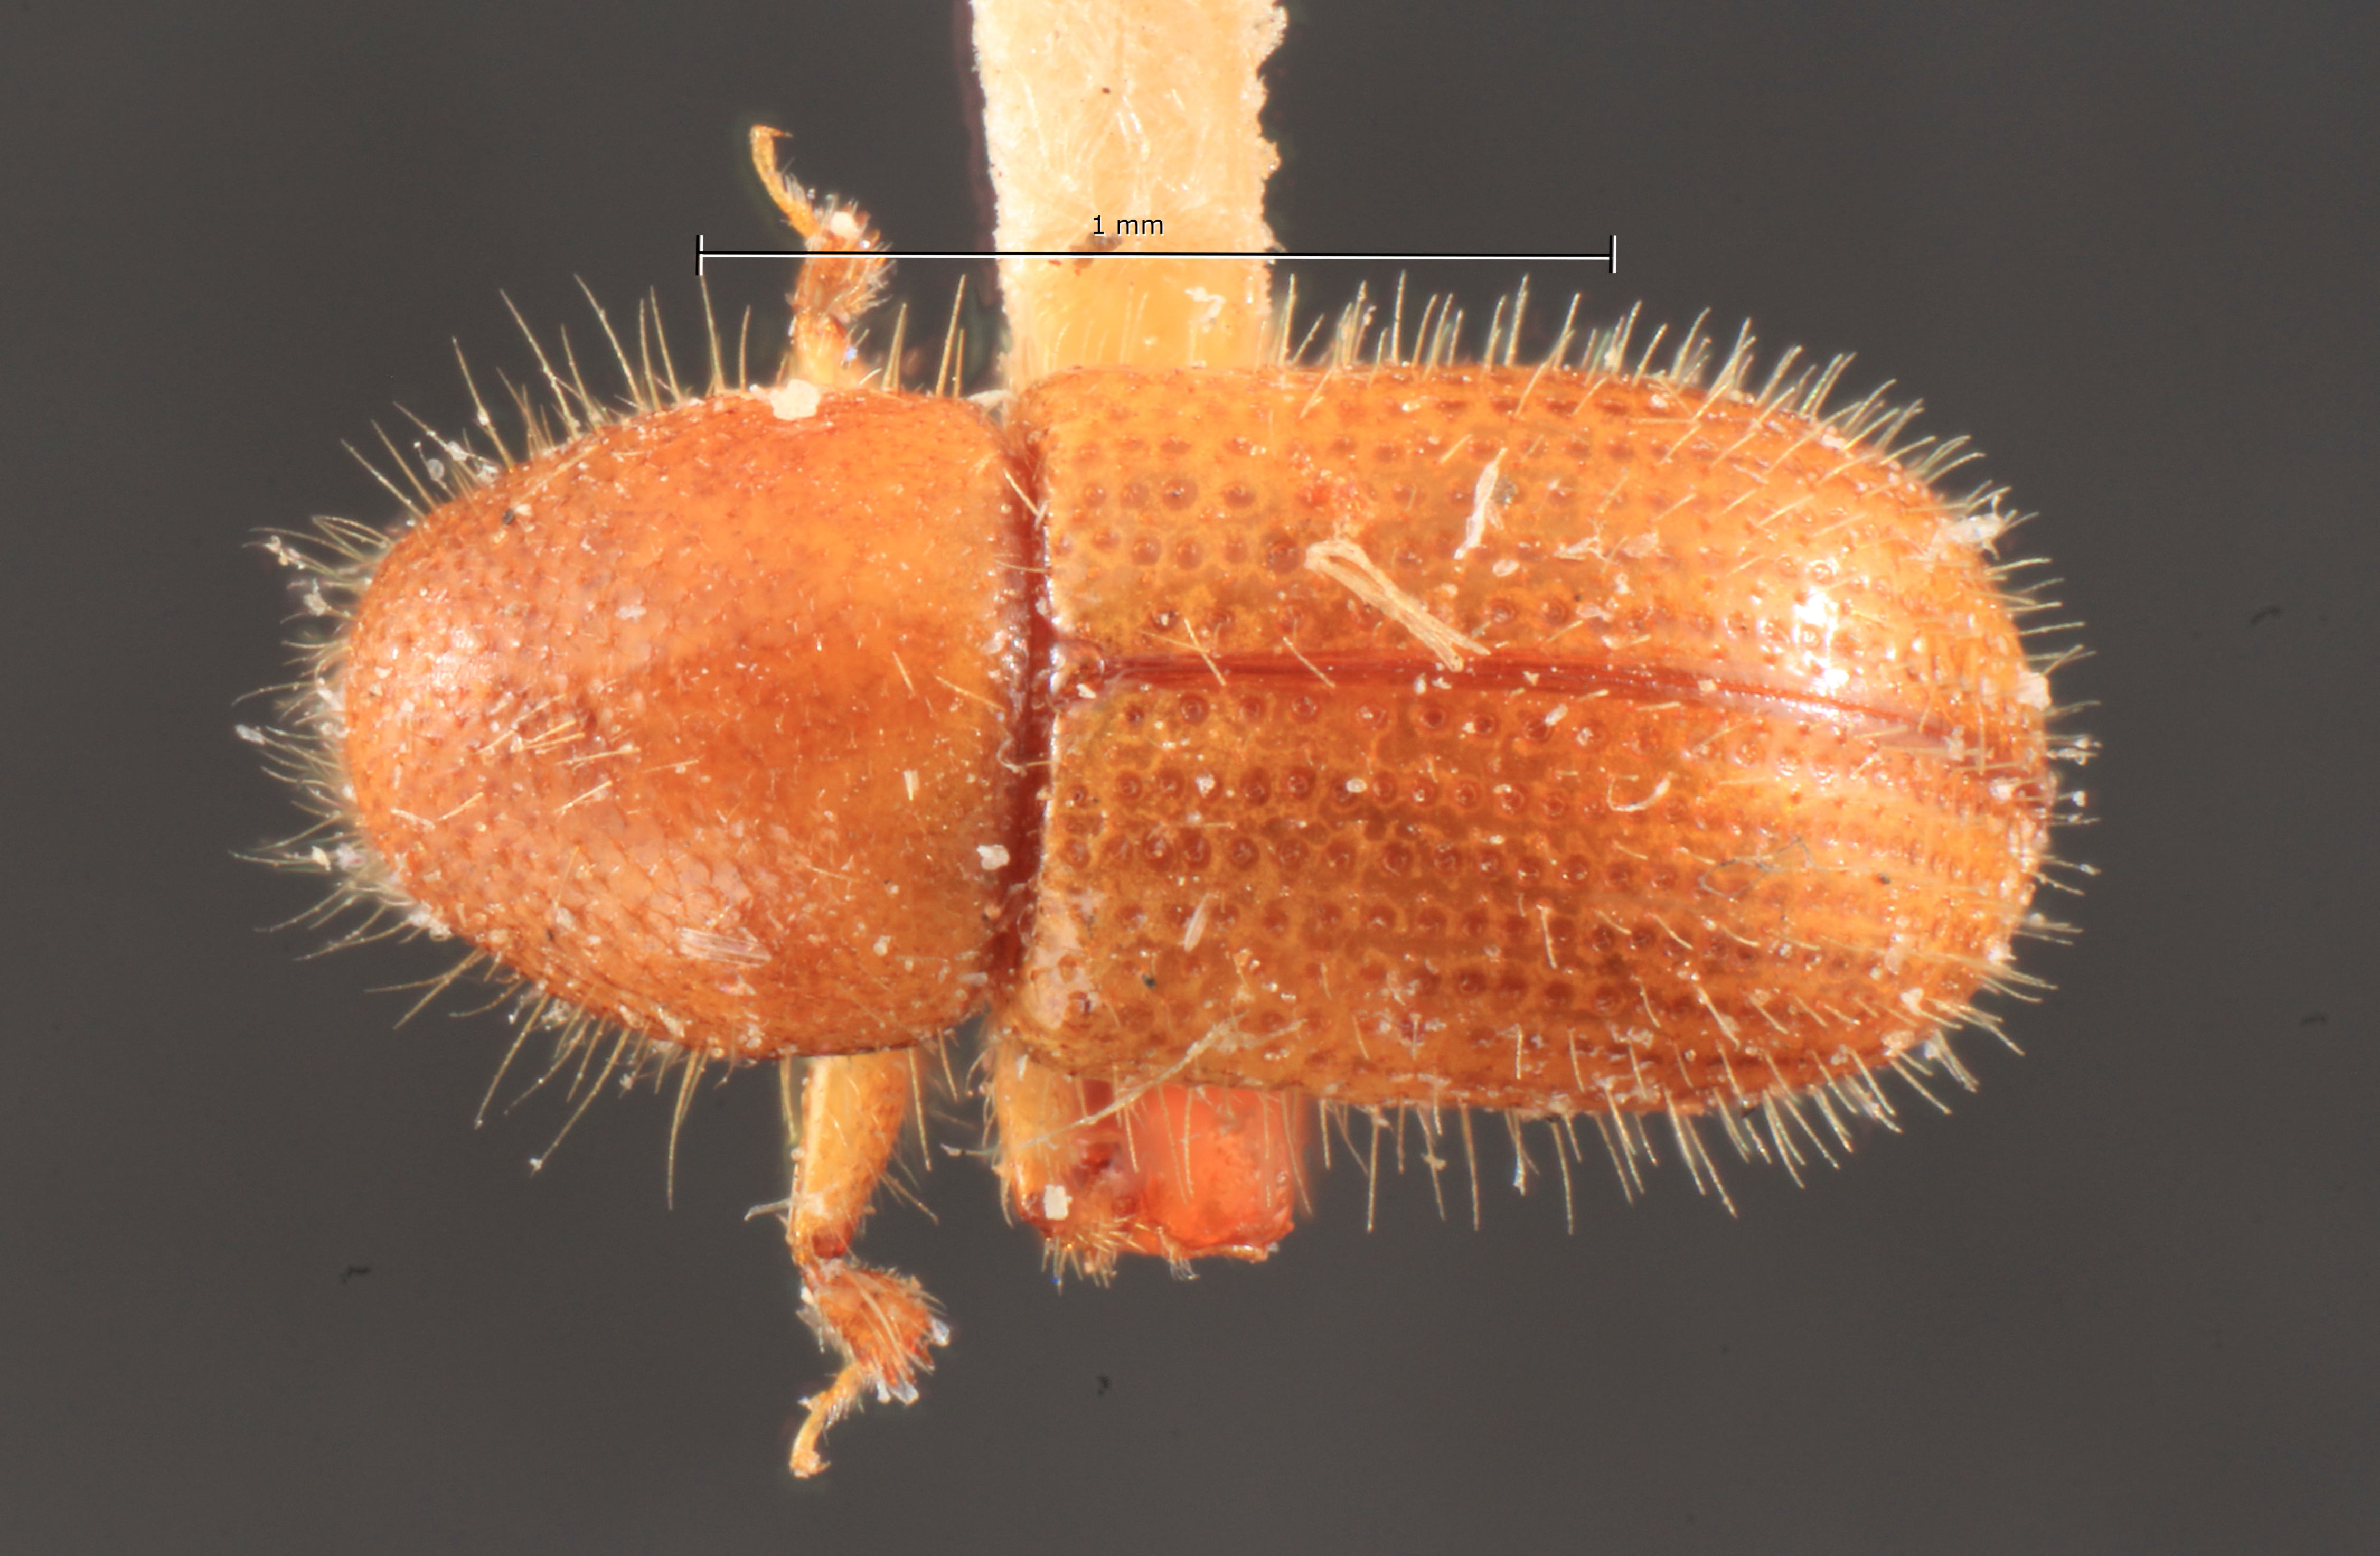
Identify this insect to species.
Dendrurgus philippinensis
